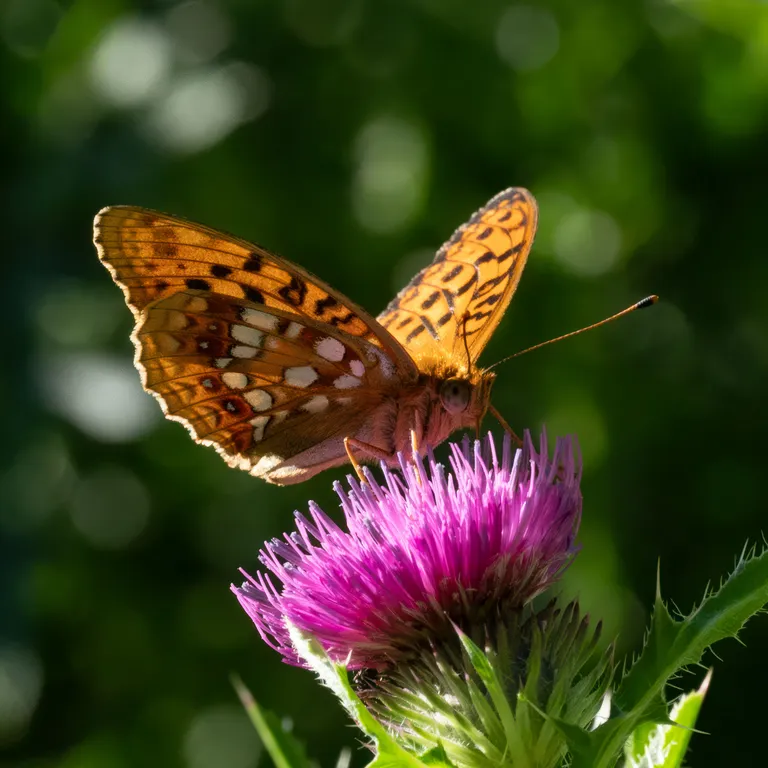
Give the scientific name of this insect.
Fabriciana adippe
